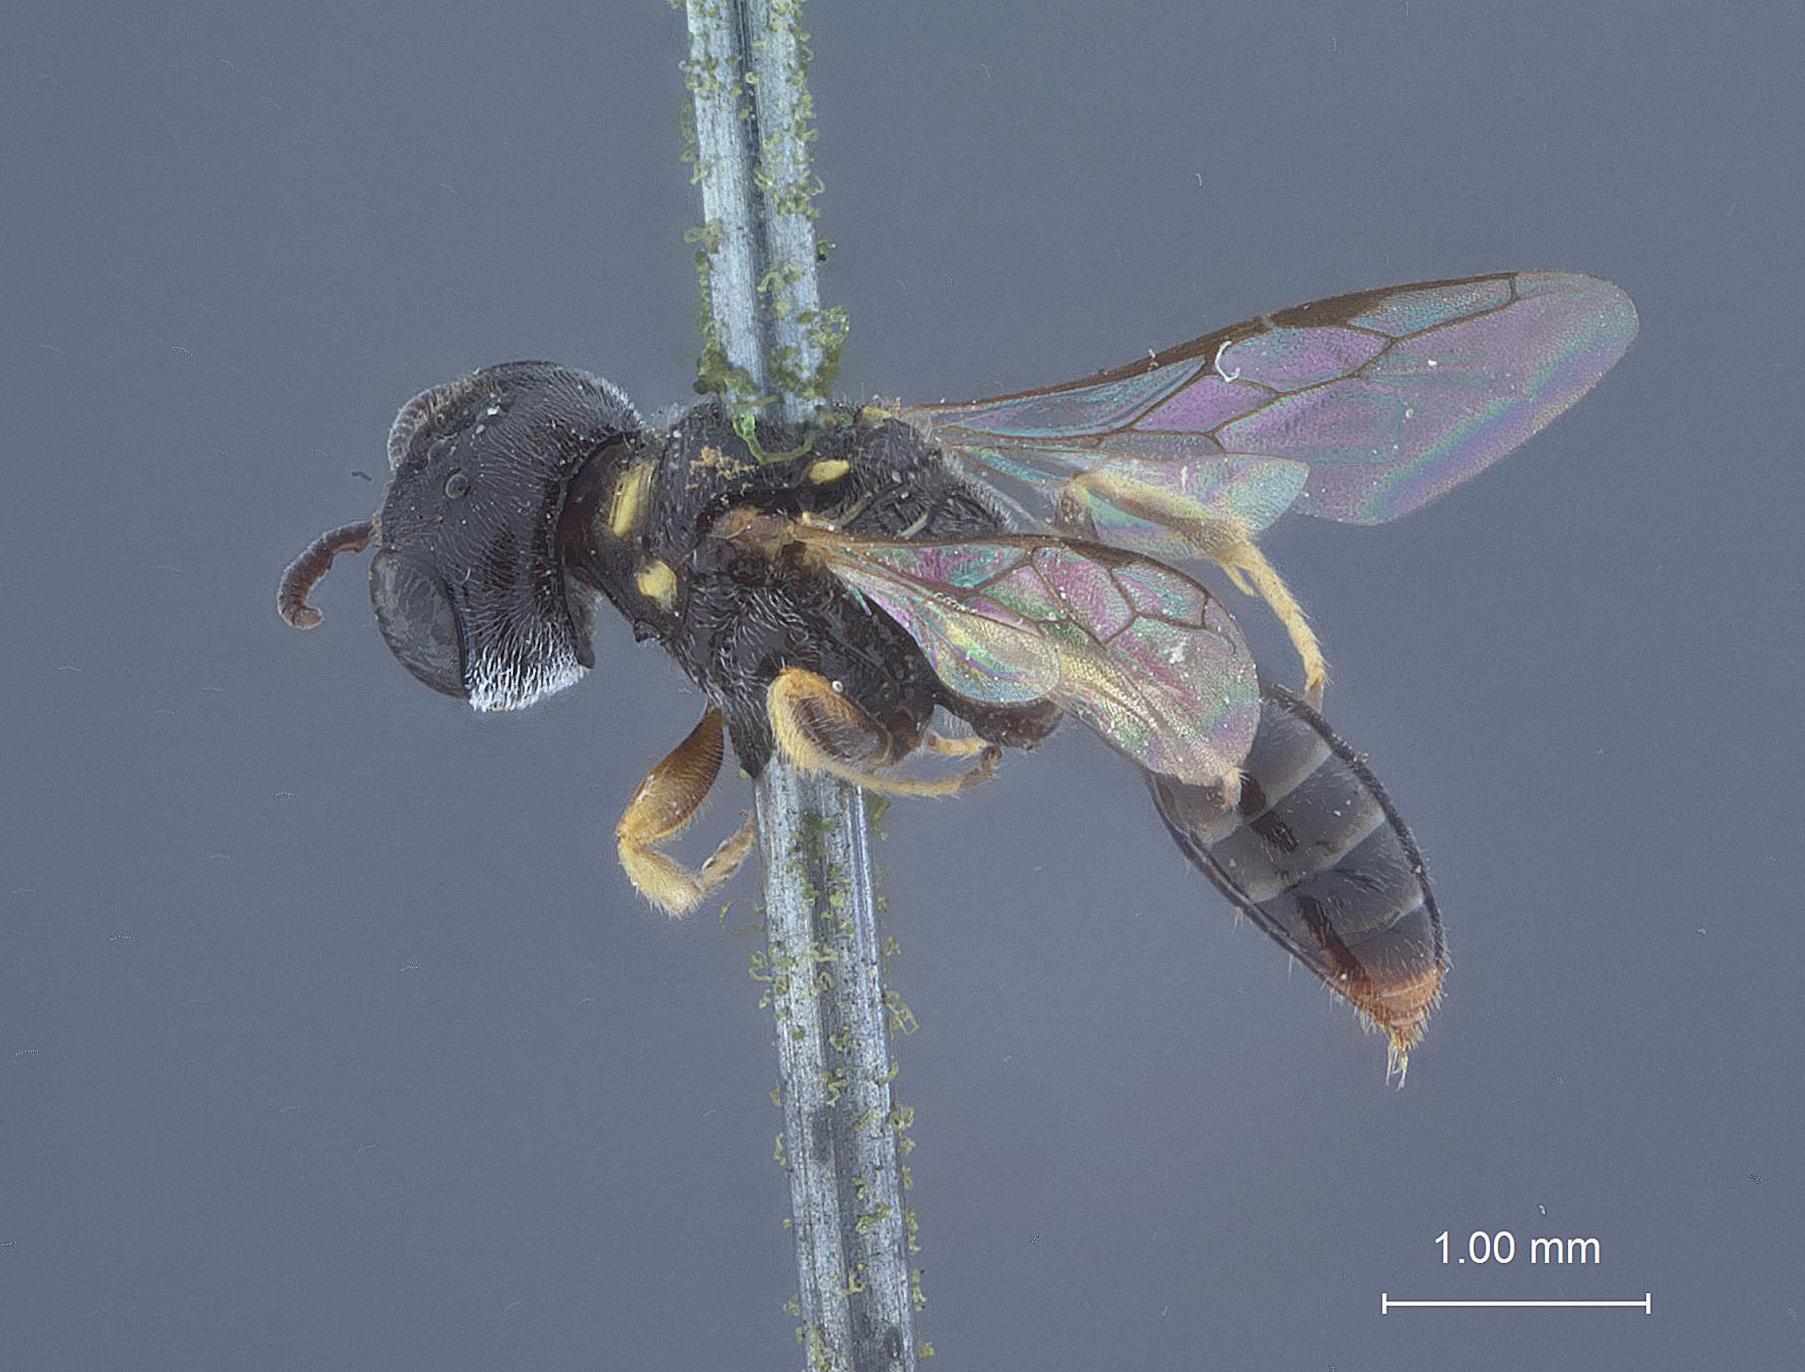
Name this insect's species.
Lindenius robertsoni
